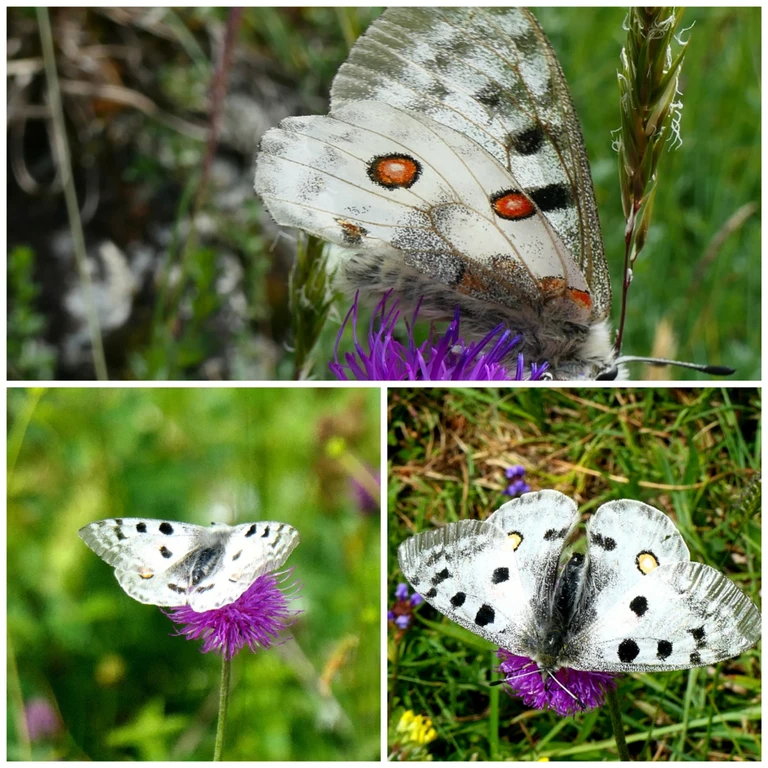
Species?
Parnassius apollo
